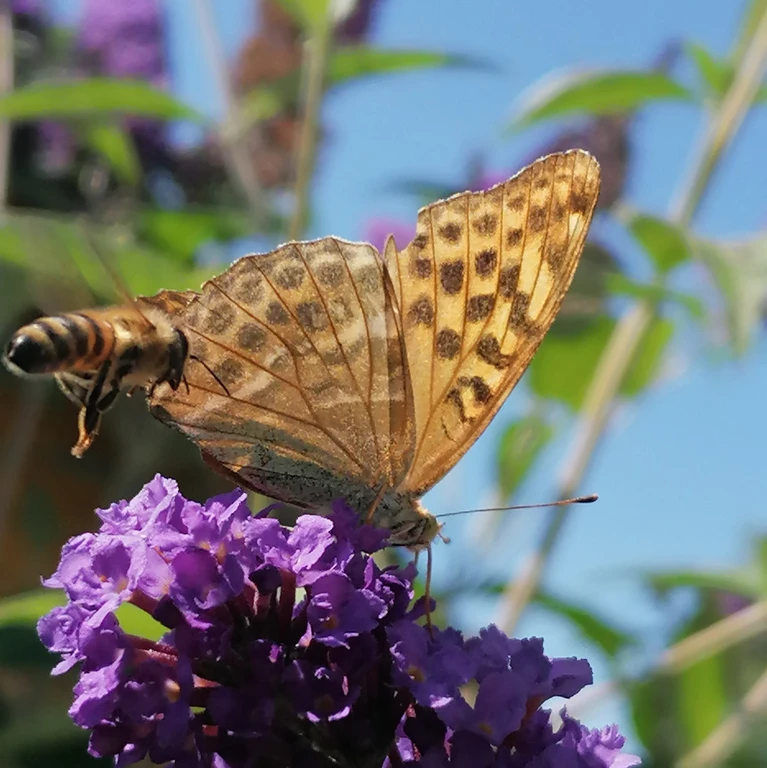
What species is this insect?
Argynnis paphia
